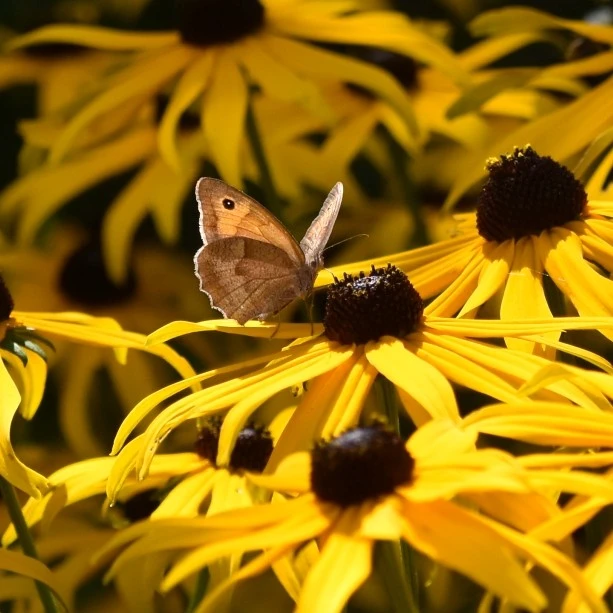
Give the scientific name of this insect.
Maniola jurtina
